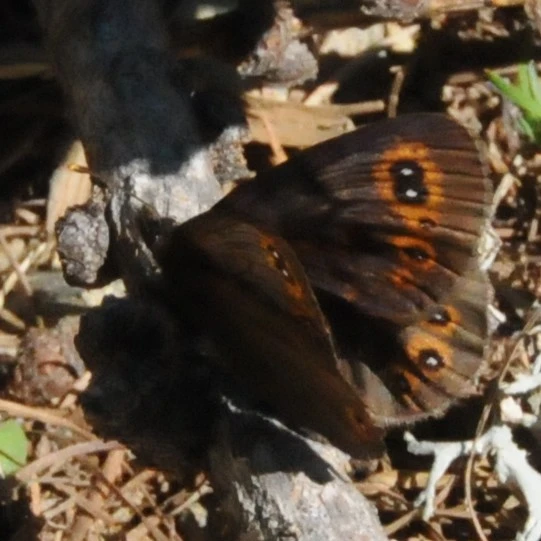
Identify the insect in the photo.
Erebia medusa
